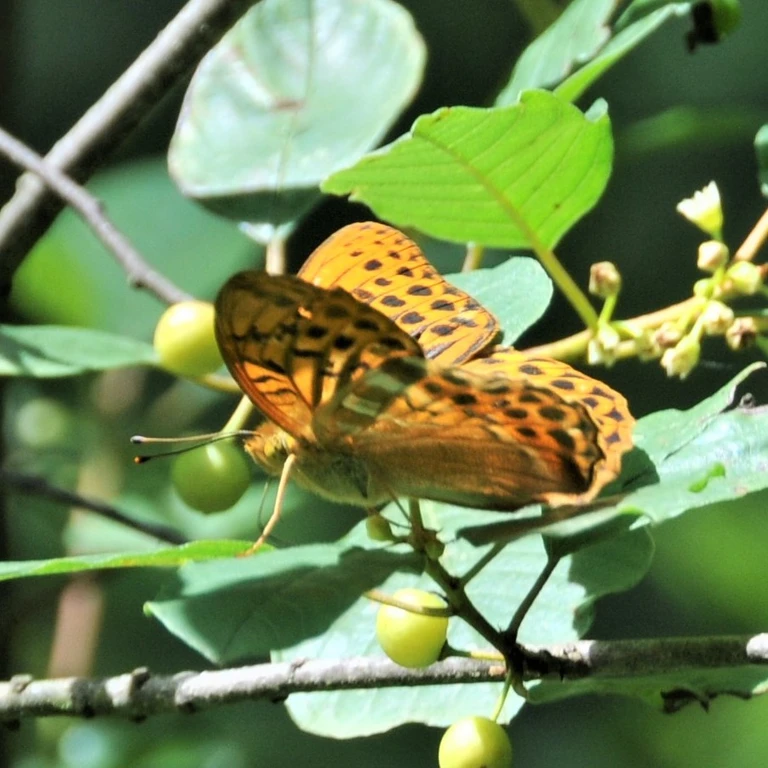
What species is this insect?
Argynnis paphia
